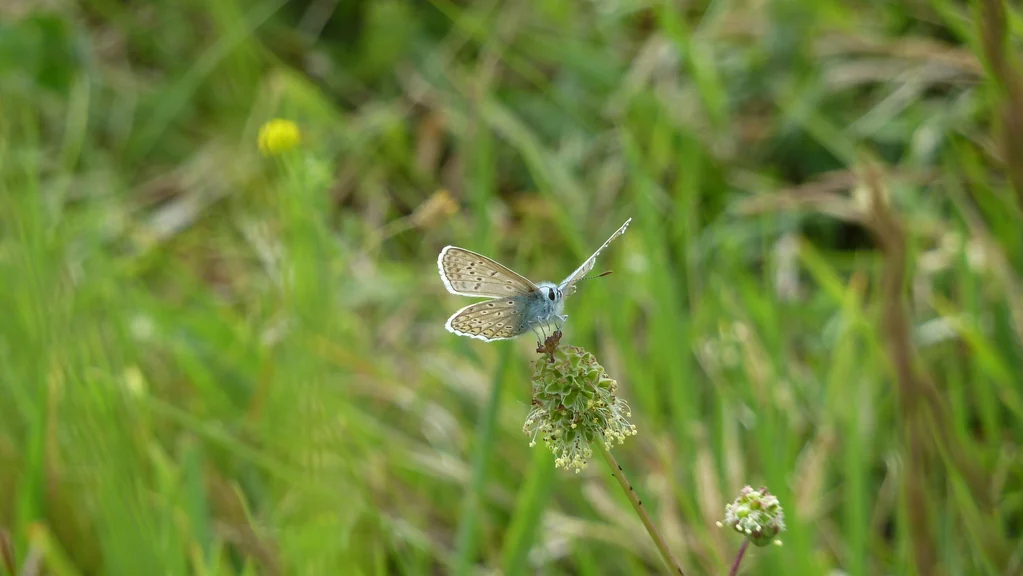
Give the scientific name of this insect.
Polyommatus icarus
